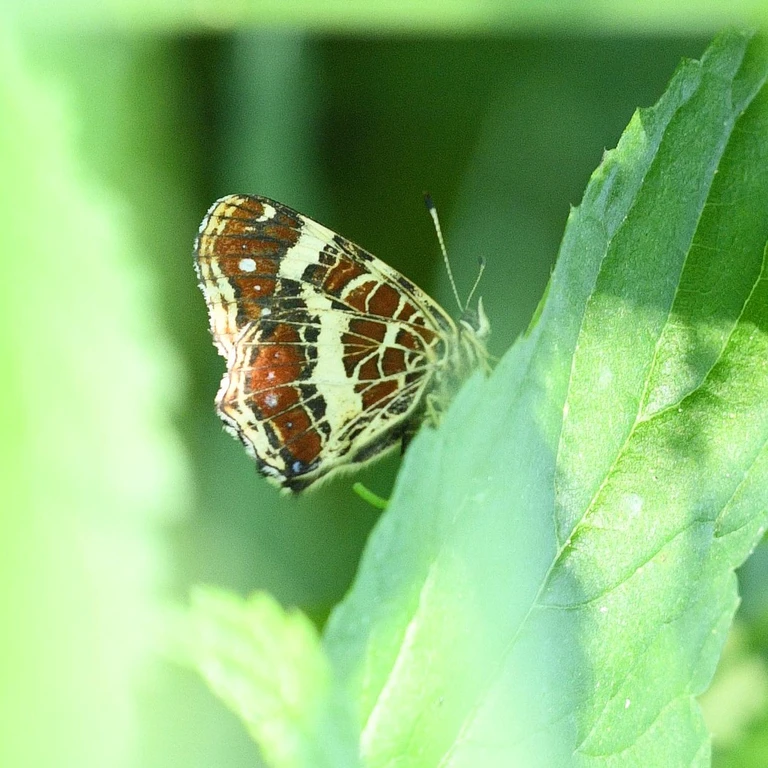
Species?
Araschnia levana
